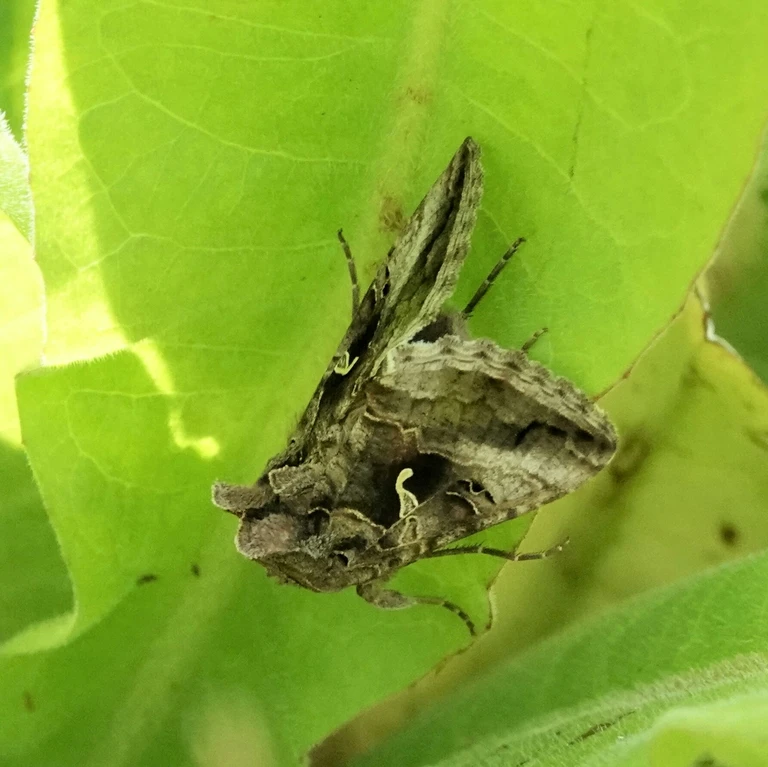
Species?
Autographa gamma
